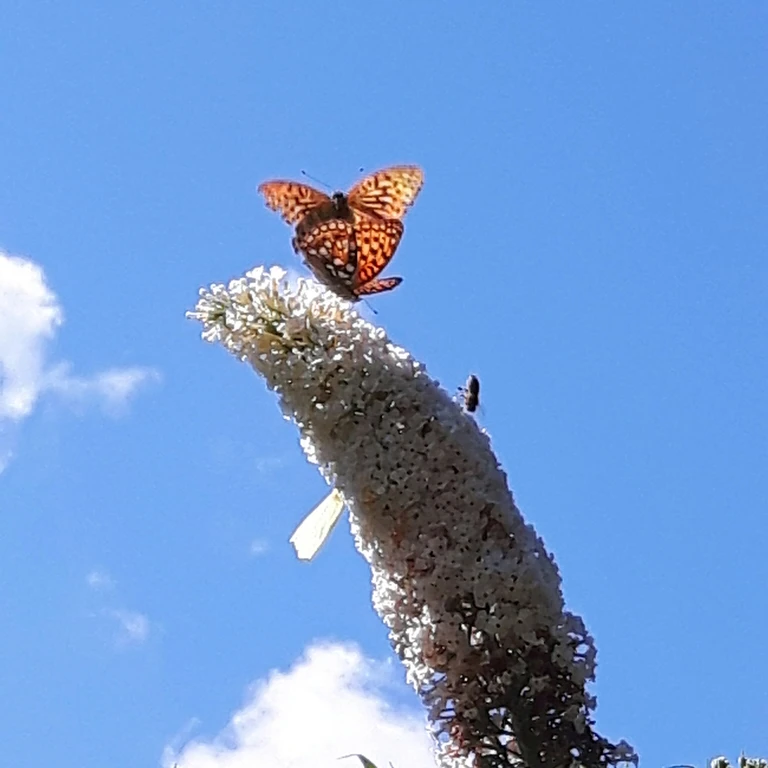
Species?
Argynnis paphia
